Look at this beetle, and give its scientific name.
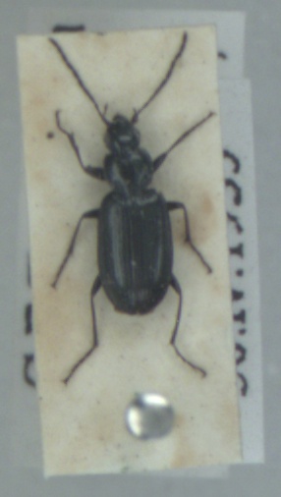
Agonum gracile
